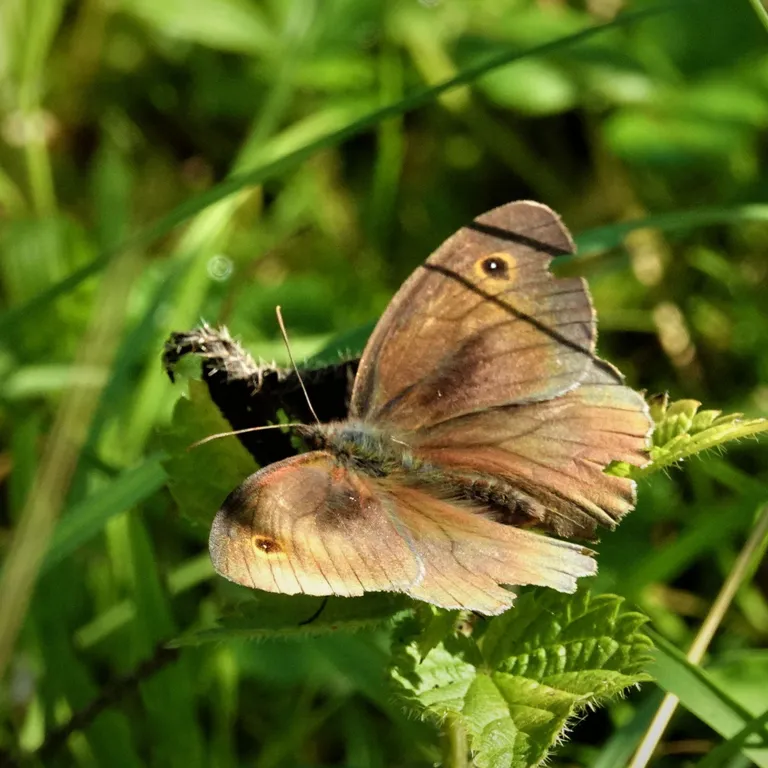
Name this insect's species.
Maniola jurtina
